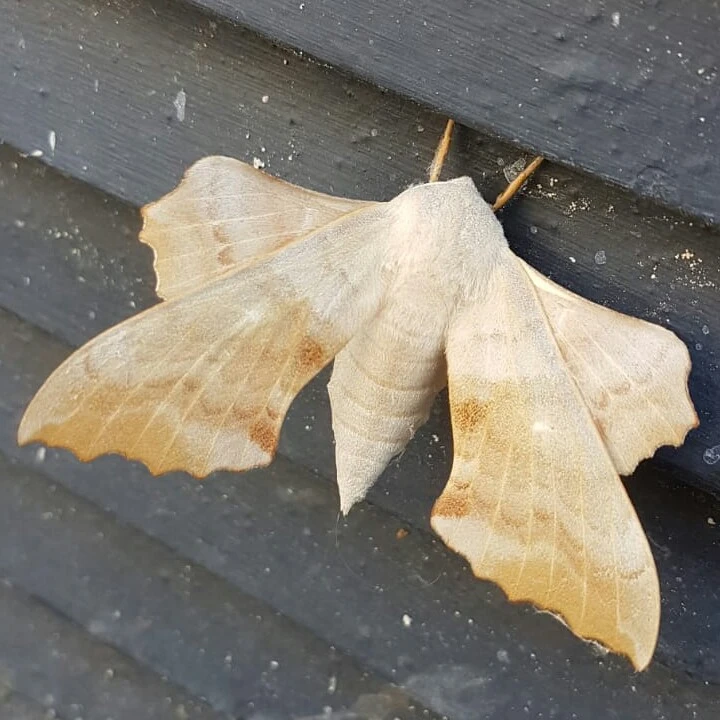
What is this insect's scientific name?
Laothoe populi
